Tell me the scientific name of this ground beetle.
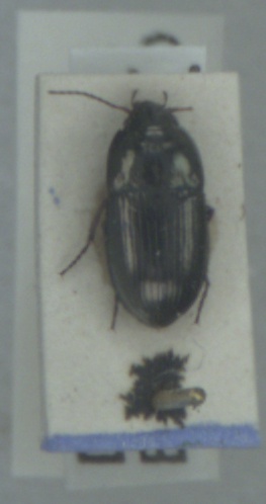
Amara communis
